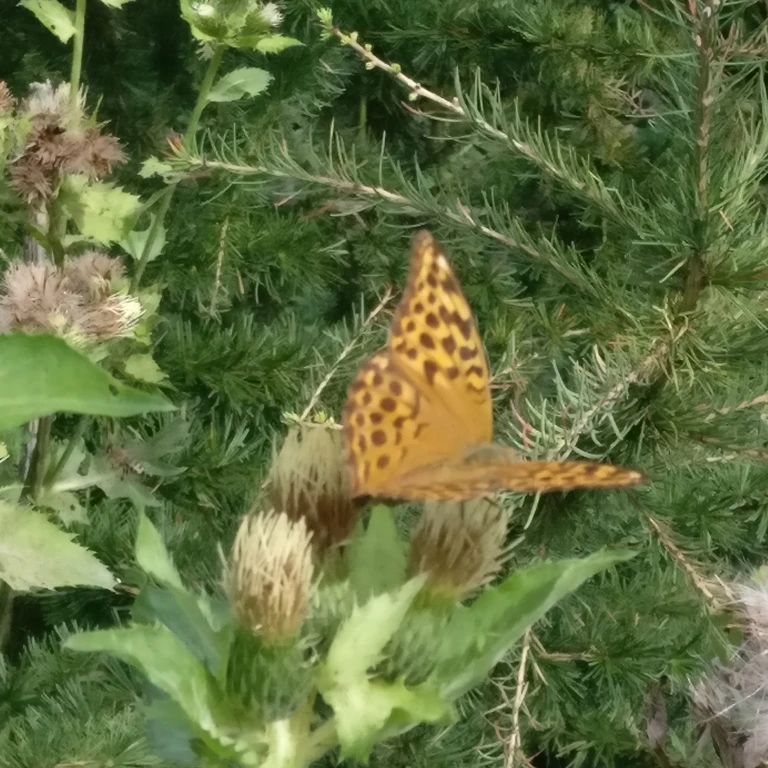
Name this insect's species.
Argynnis paphia
